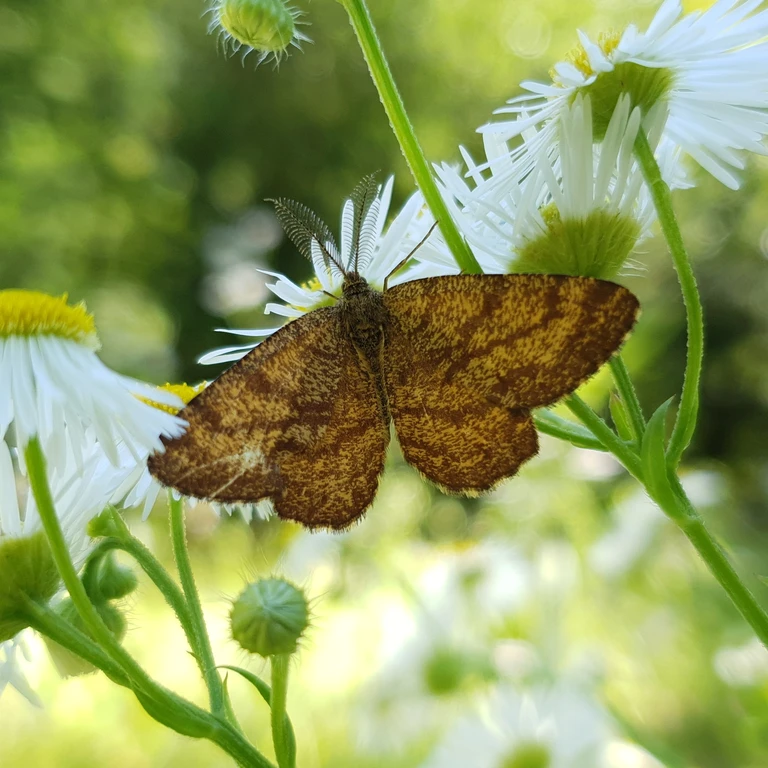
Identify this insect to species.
Ematurga atomaria
